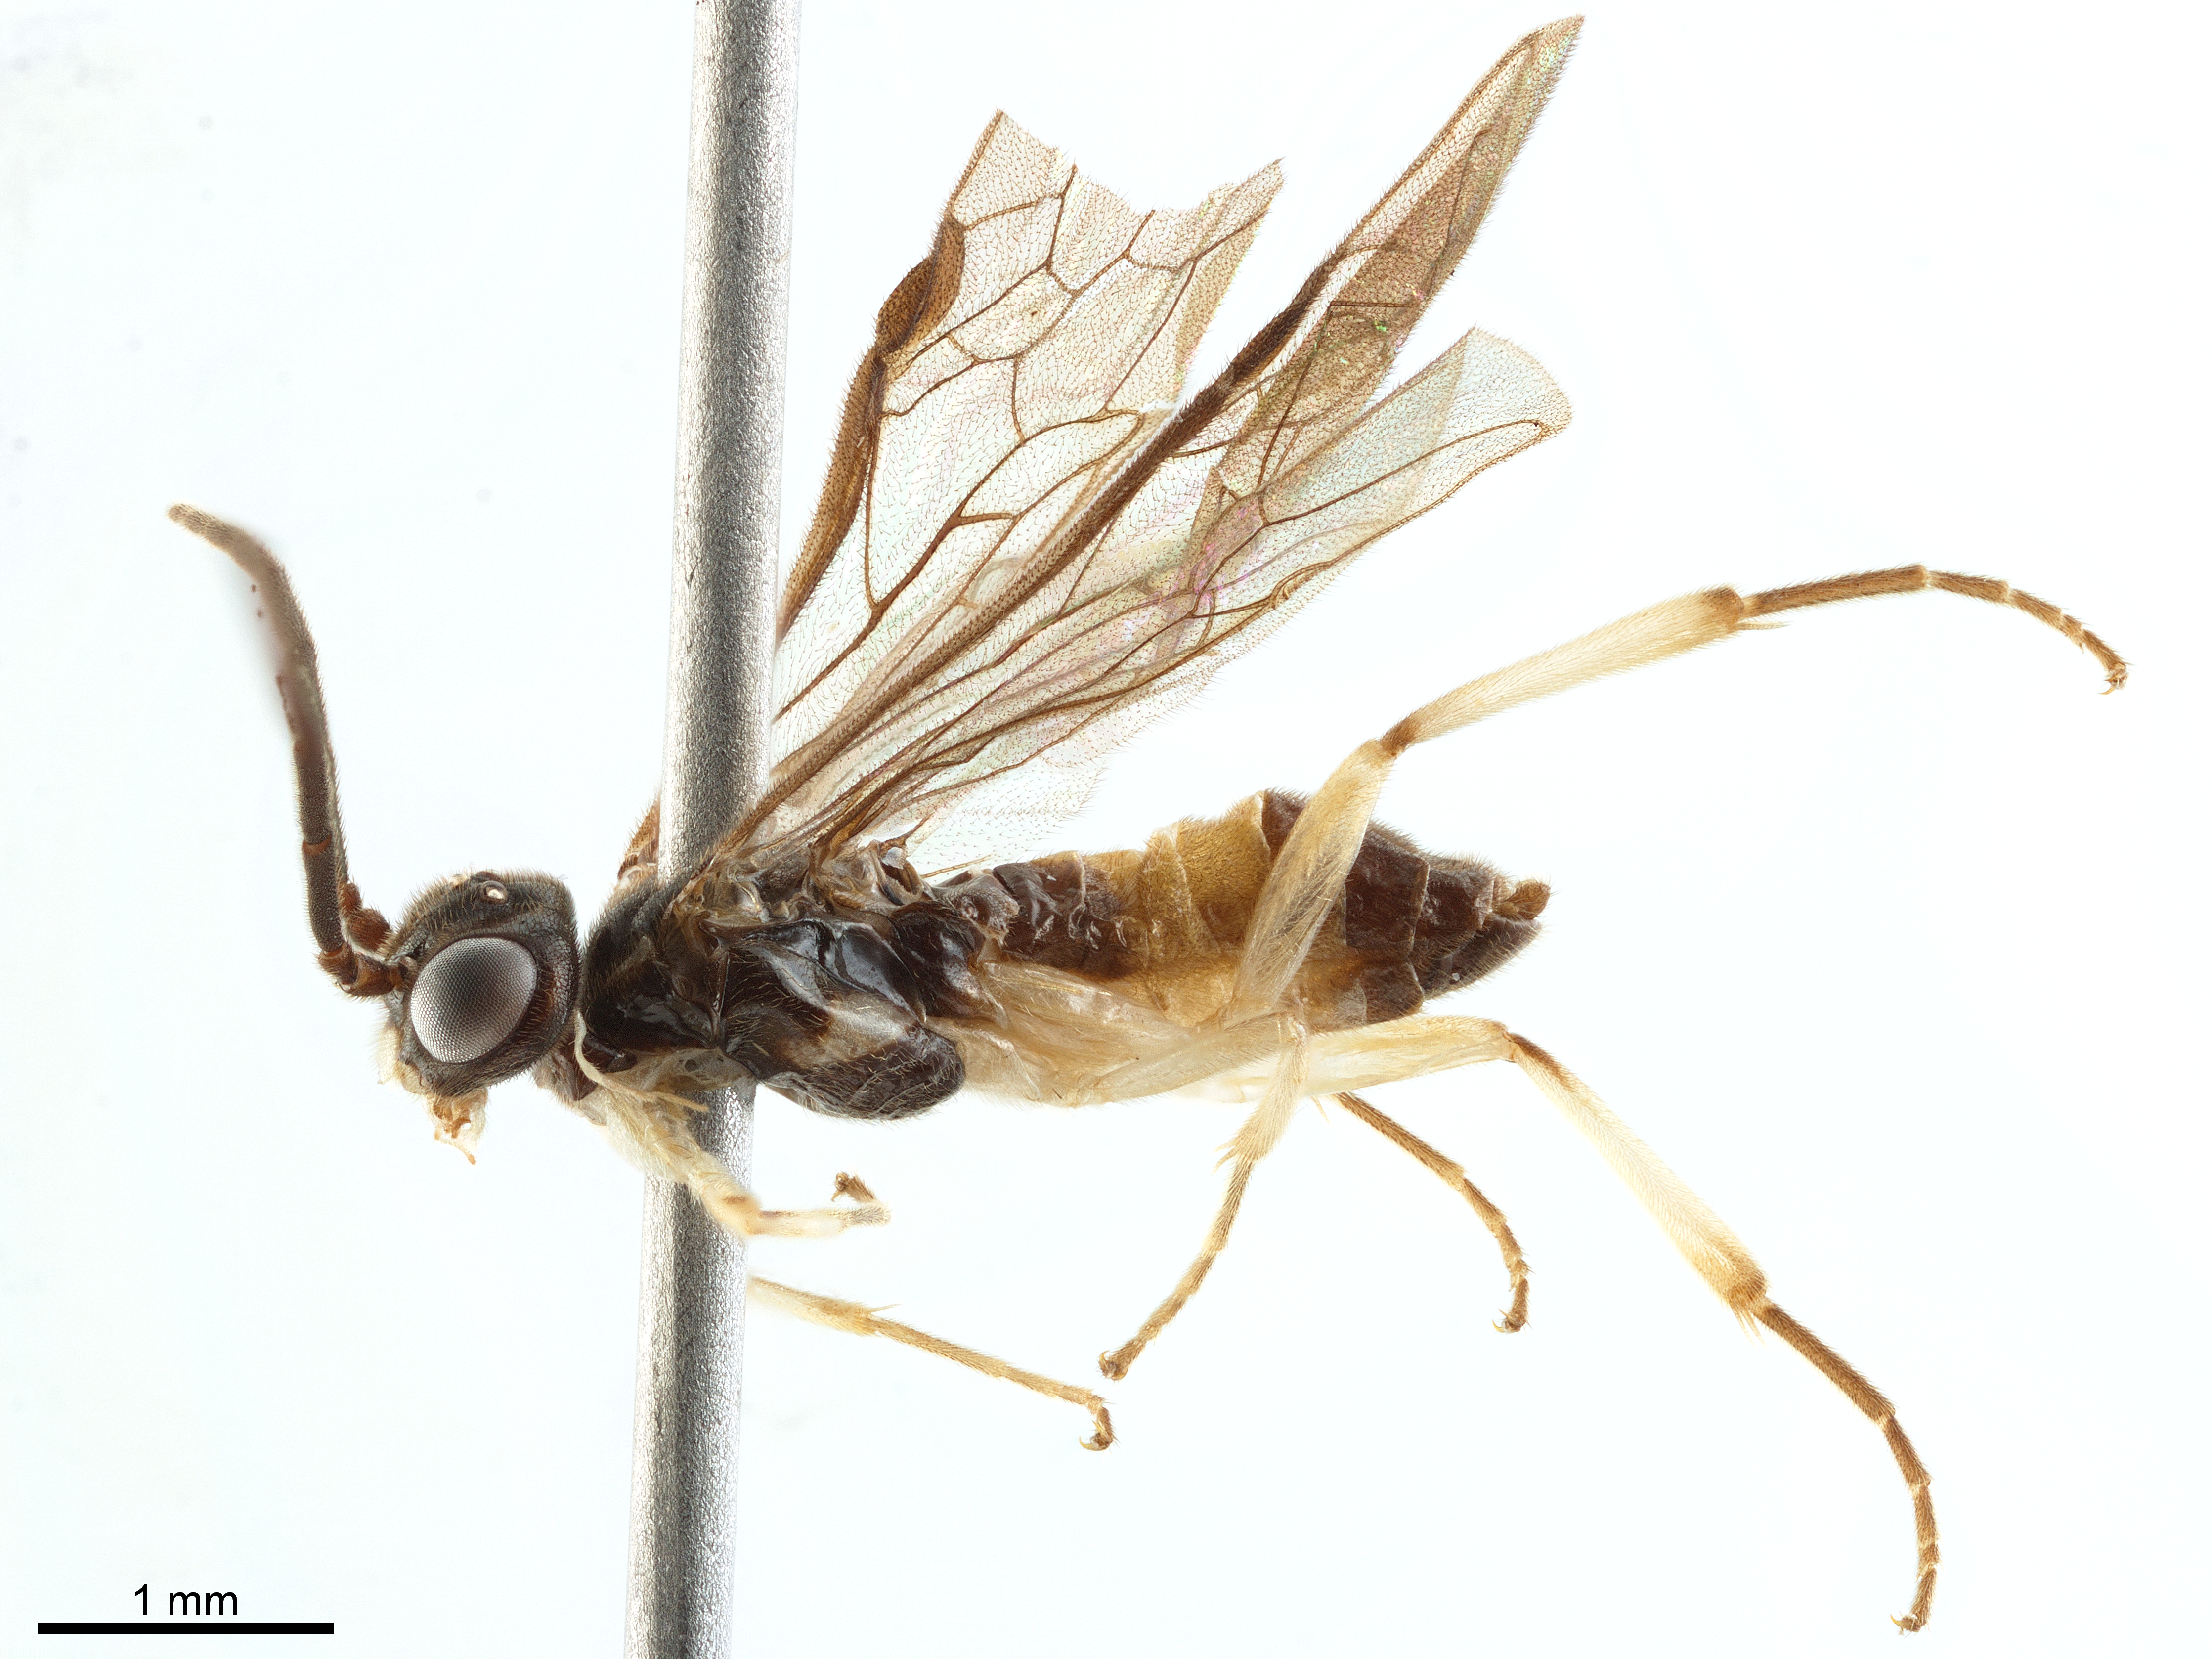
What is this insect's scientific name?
Ungulia fasciativentris
